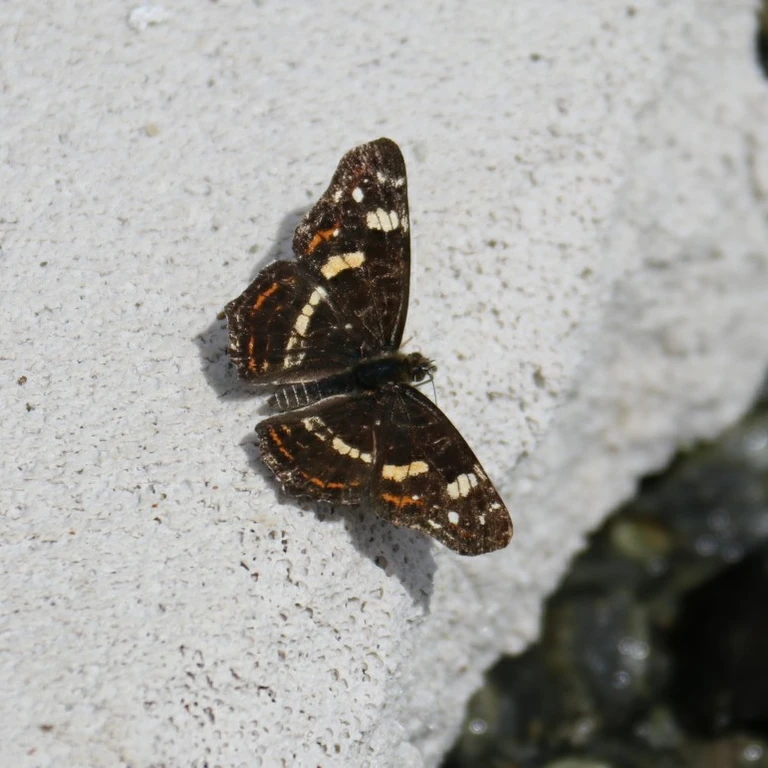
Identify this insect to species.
Araschnia levana
